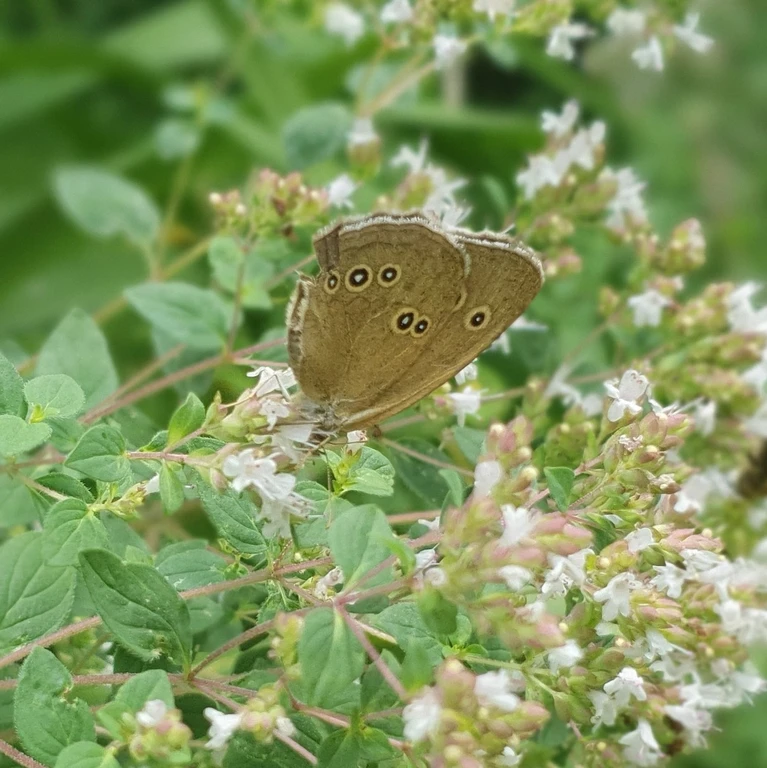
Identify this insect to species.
Aphantopus hyperantus
